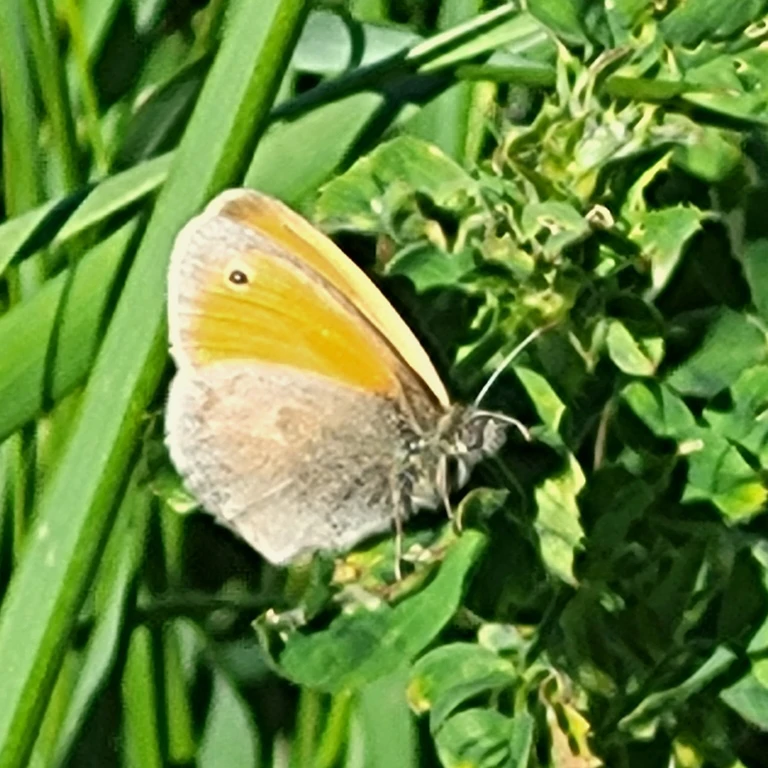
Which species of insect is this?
Coenonympha pamphilus
